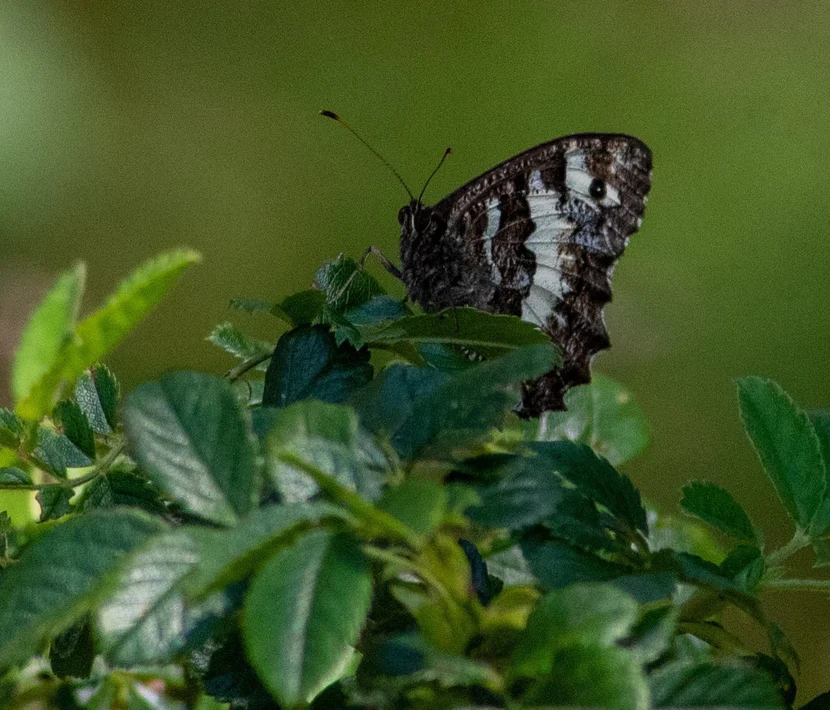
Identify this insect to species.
Brintesia circe
